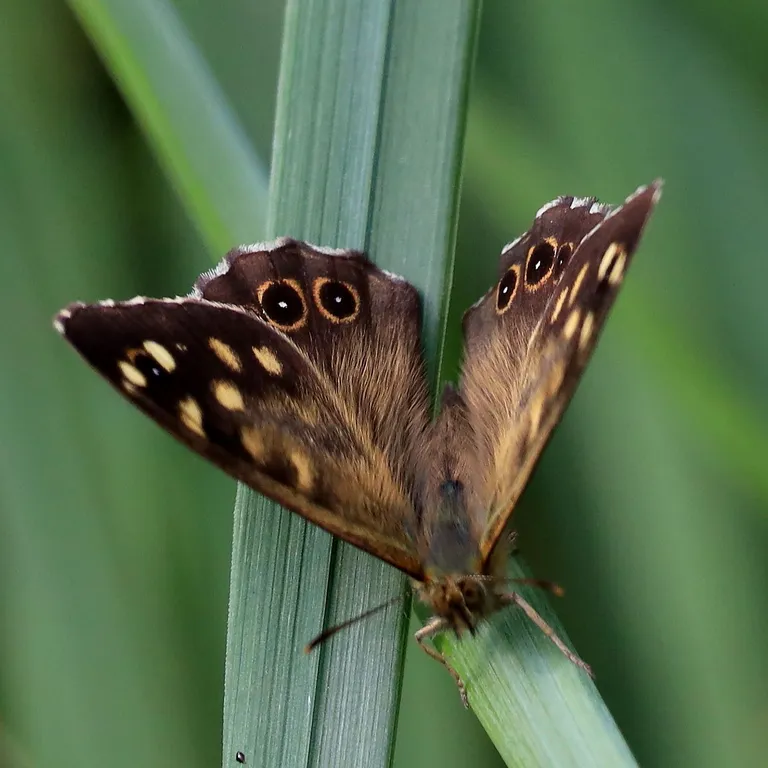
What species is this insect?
Pararge aegeria
